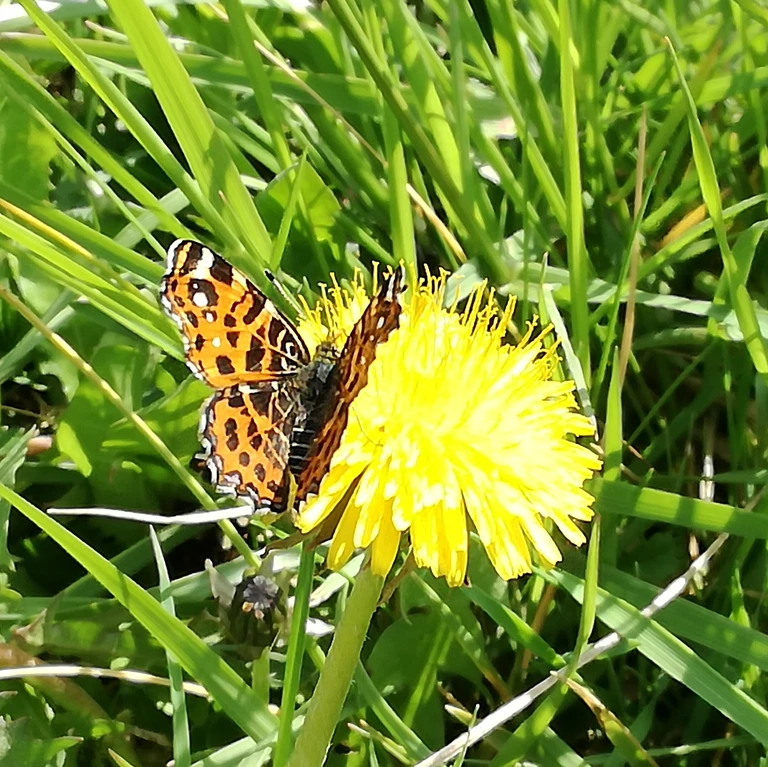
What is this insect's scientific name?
Araschnia levana
